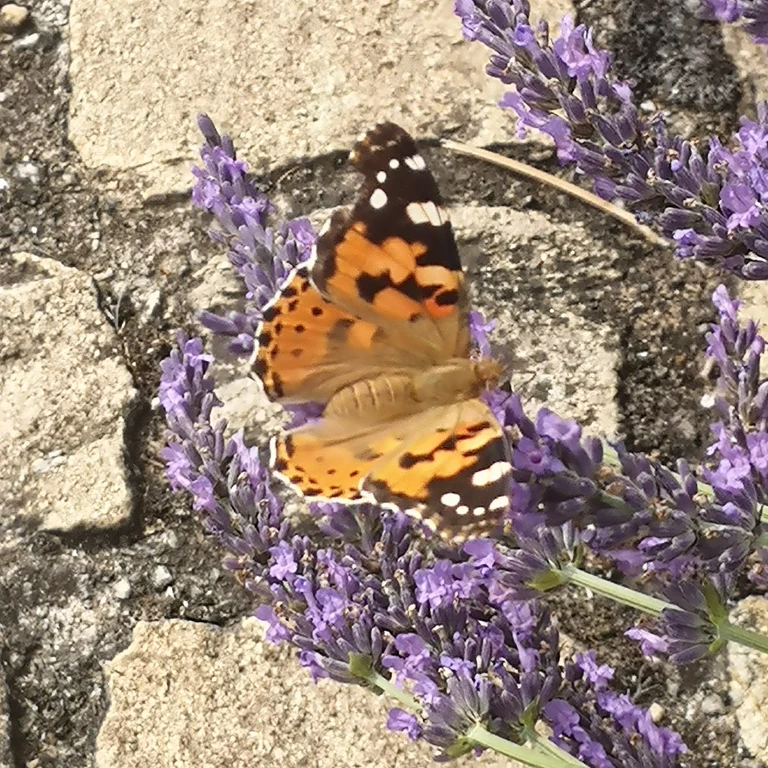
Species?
Vanessa cardui
